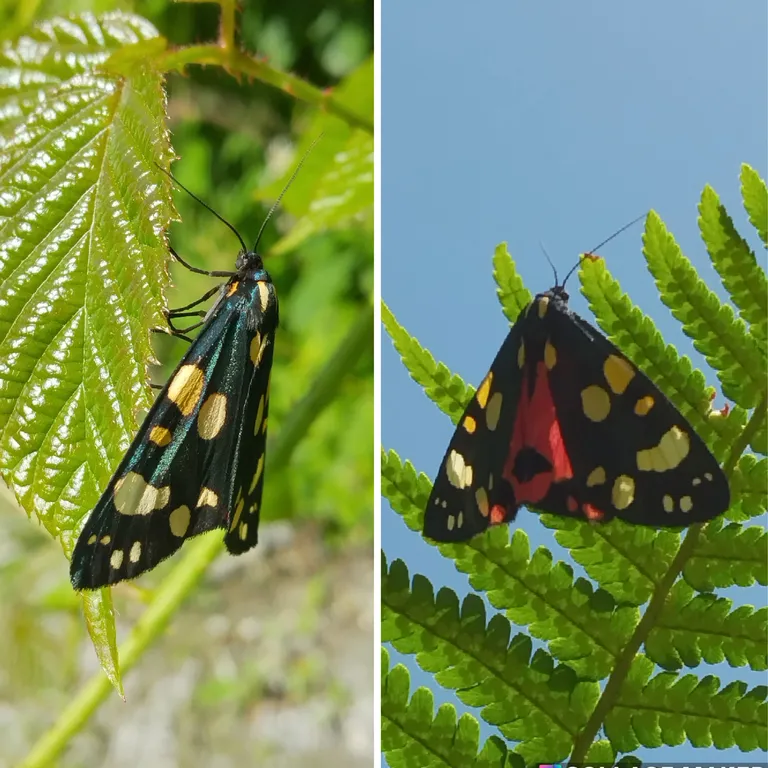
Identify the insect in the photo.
Callimorpha dominula
